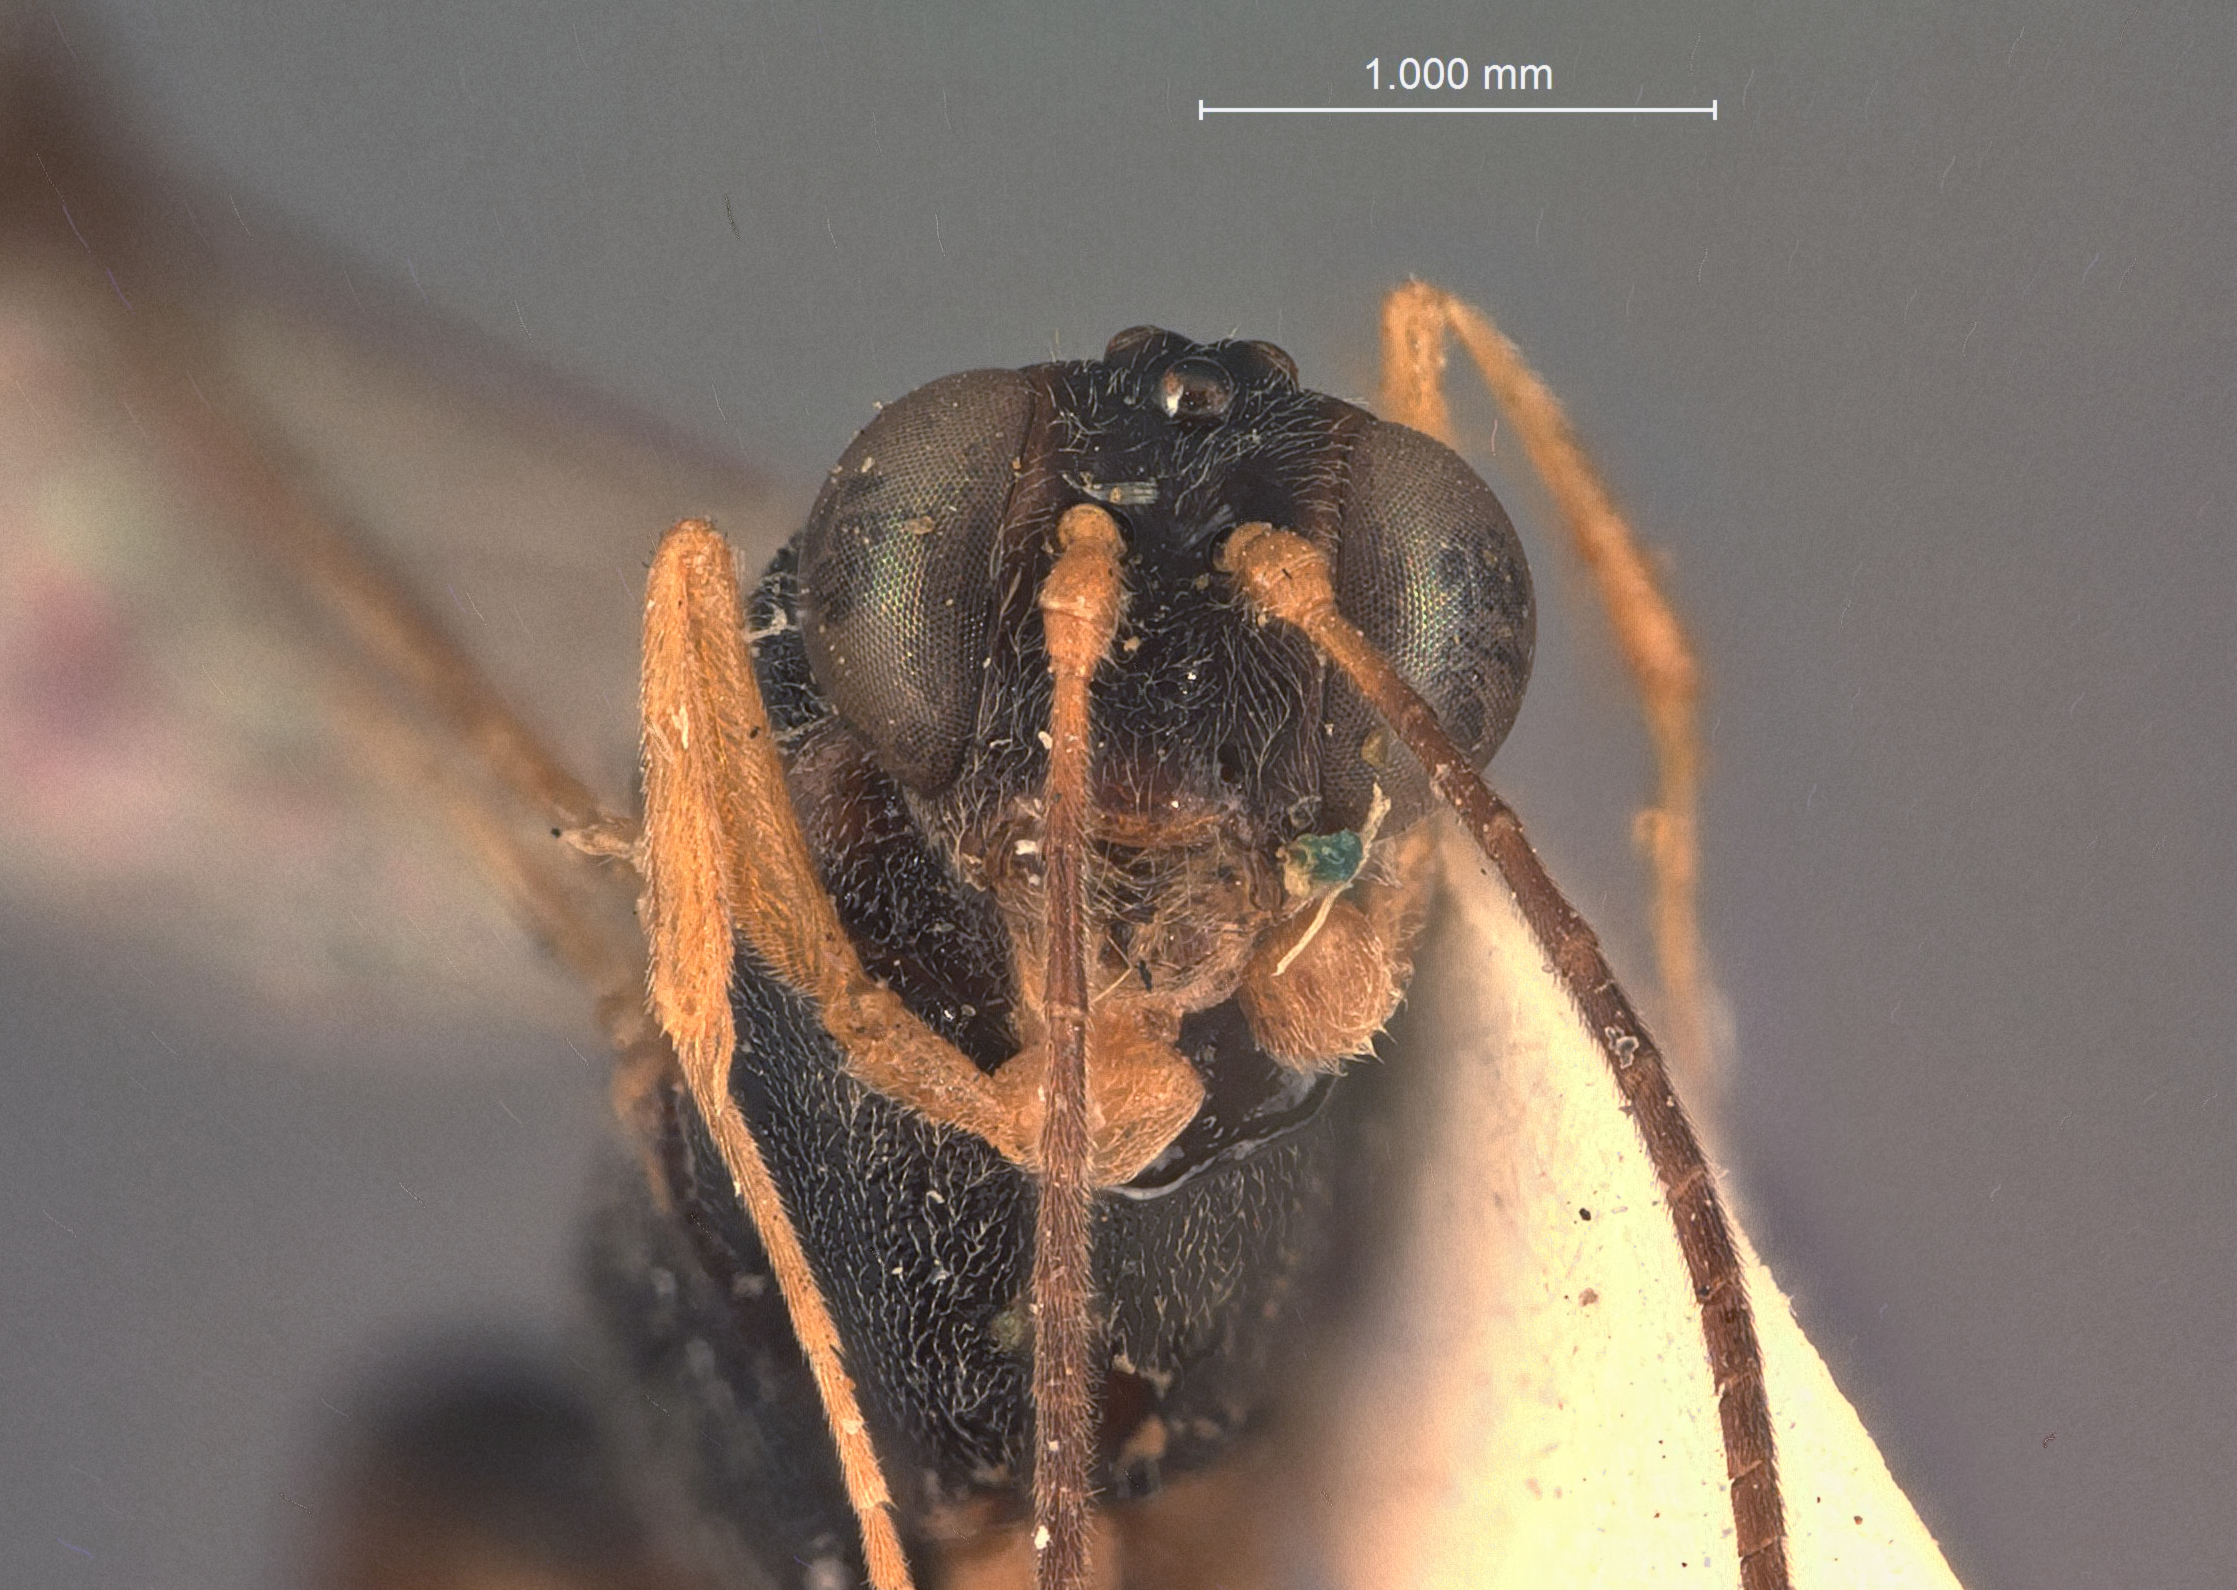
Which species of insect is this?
Pristomerus schreineri
